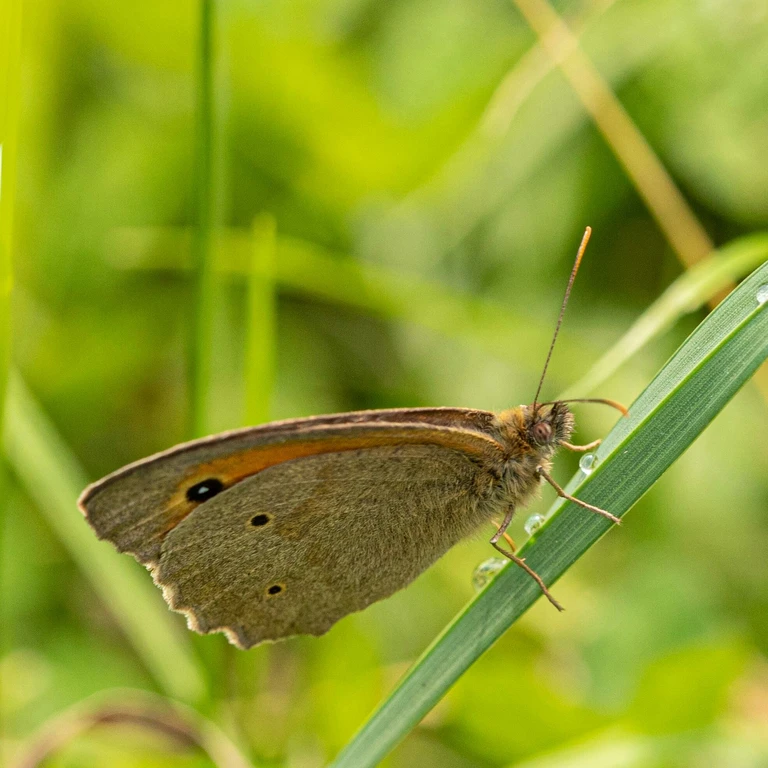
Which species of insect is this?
Maniola jurtina
